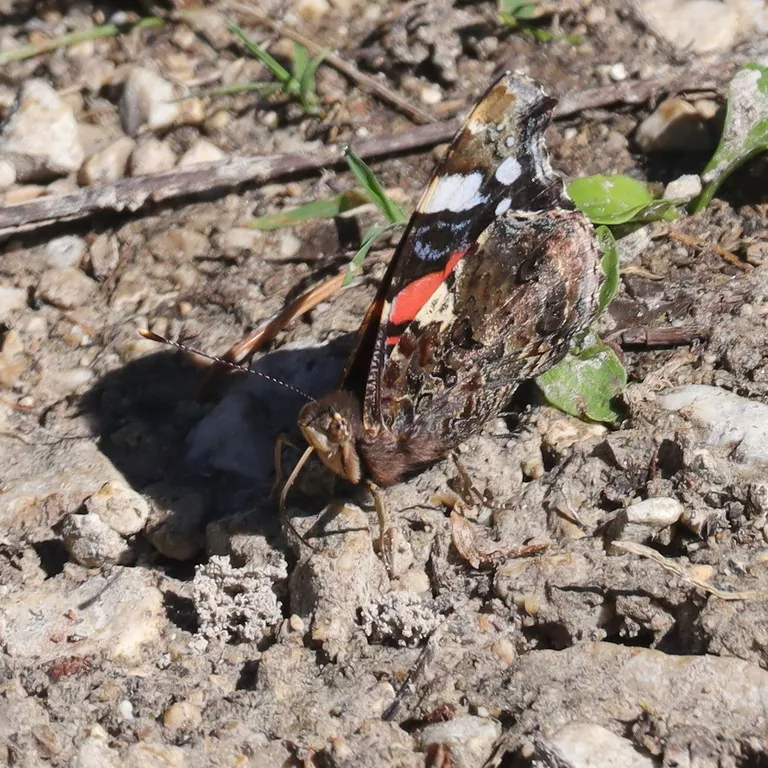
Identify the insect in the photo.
Vanessa atalanta
